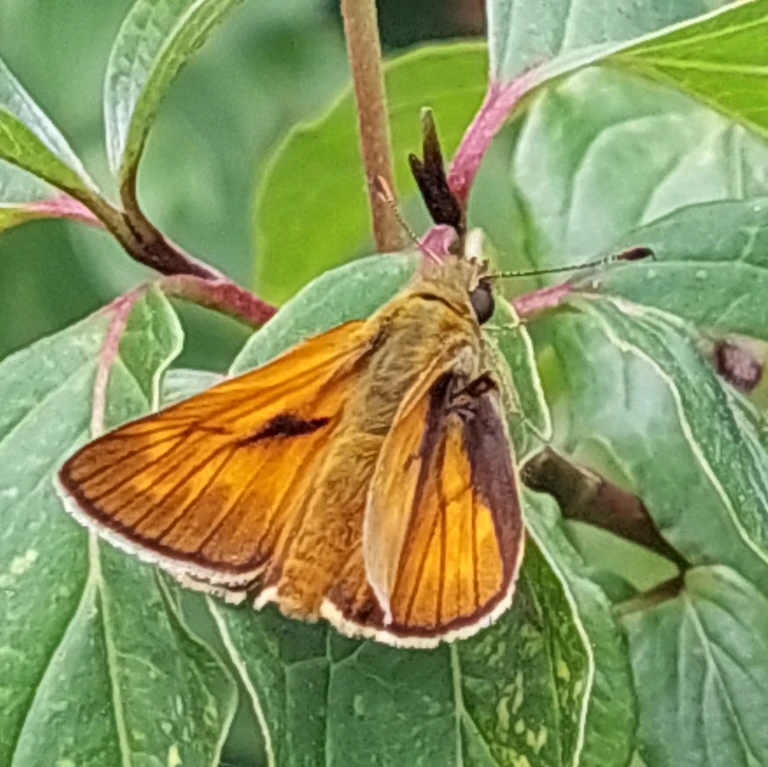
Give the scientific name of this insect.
Ochlodes sylvanus (also Ochlodes venata)
